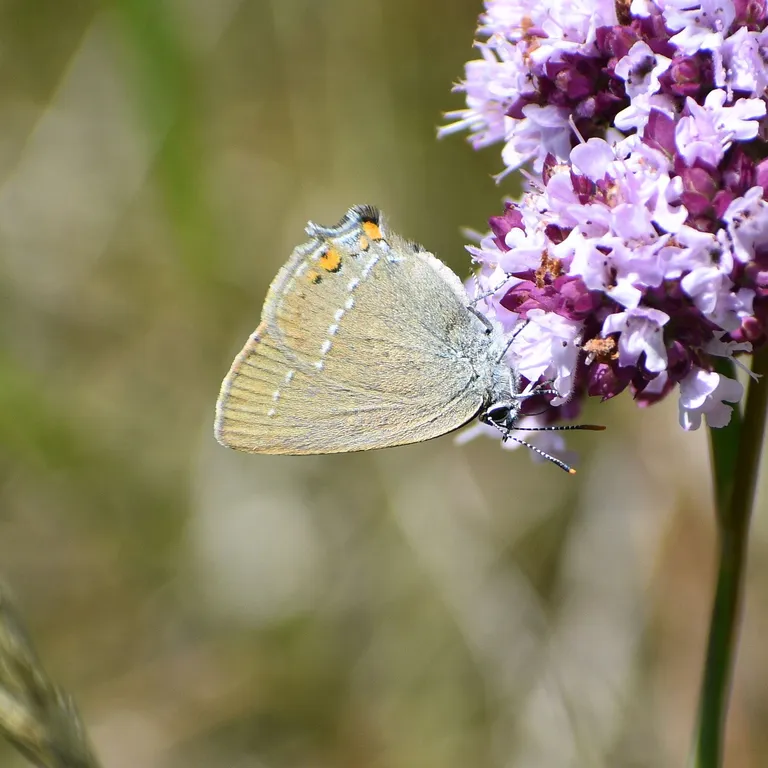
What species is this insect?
Satyrium acaciae (also Strymon acaciae)
